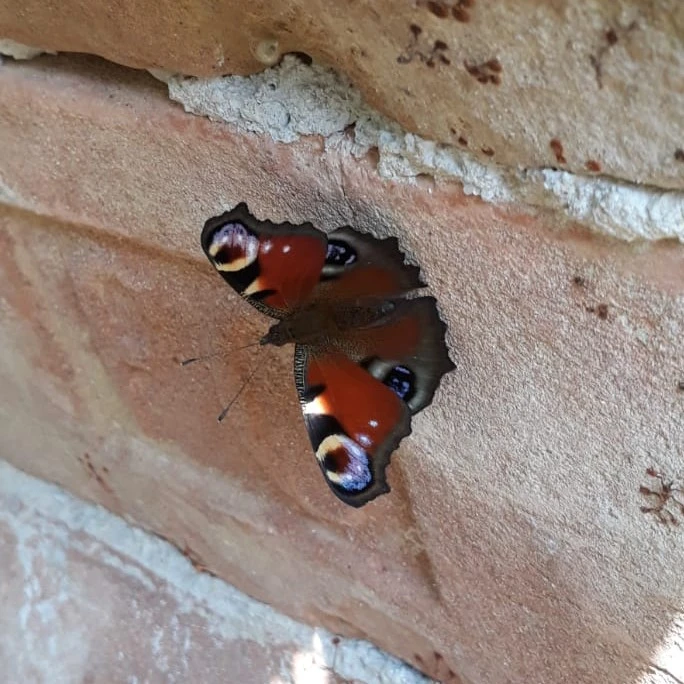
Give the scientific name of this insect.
Aglais io
